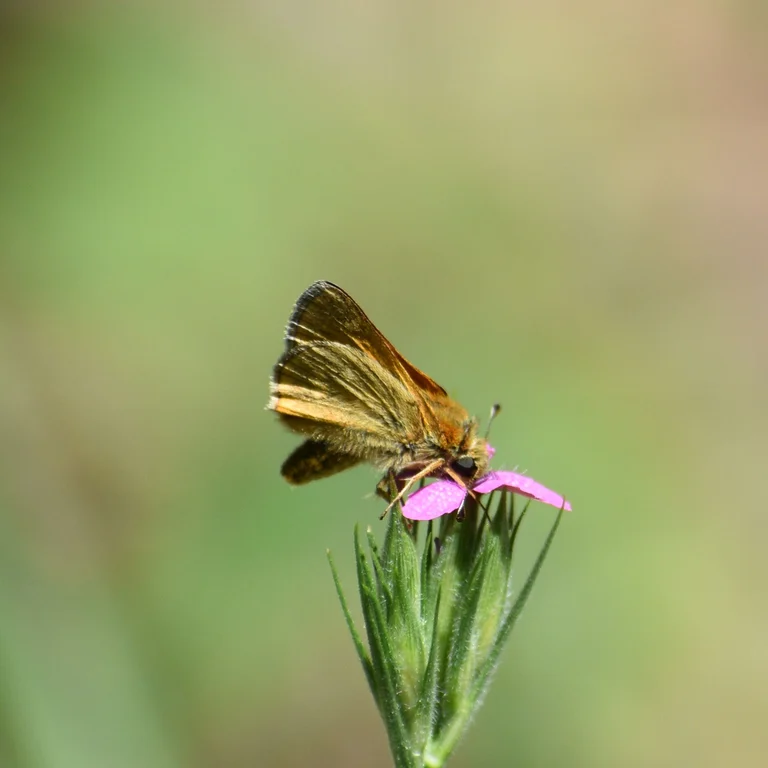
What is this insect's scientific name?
Ochlodes sylvanus (also Ochlodes venata)
